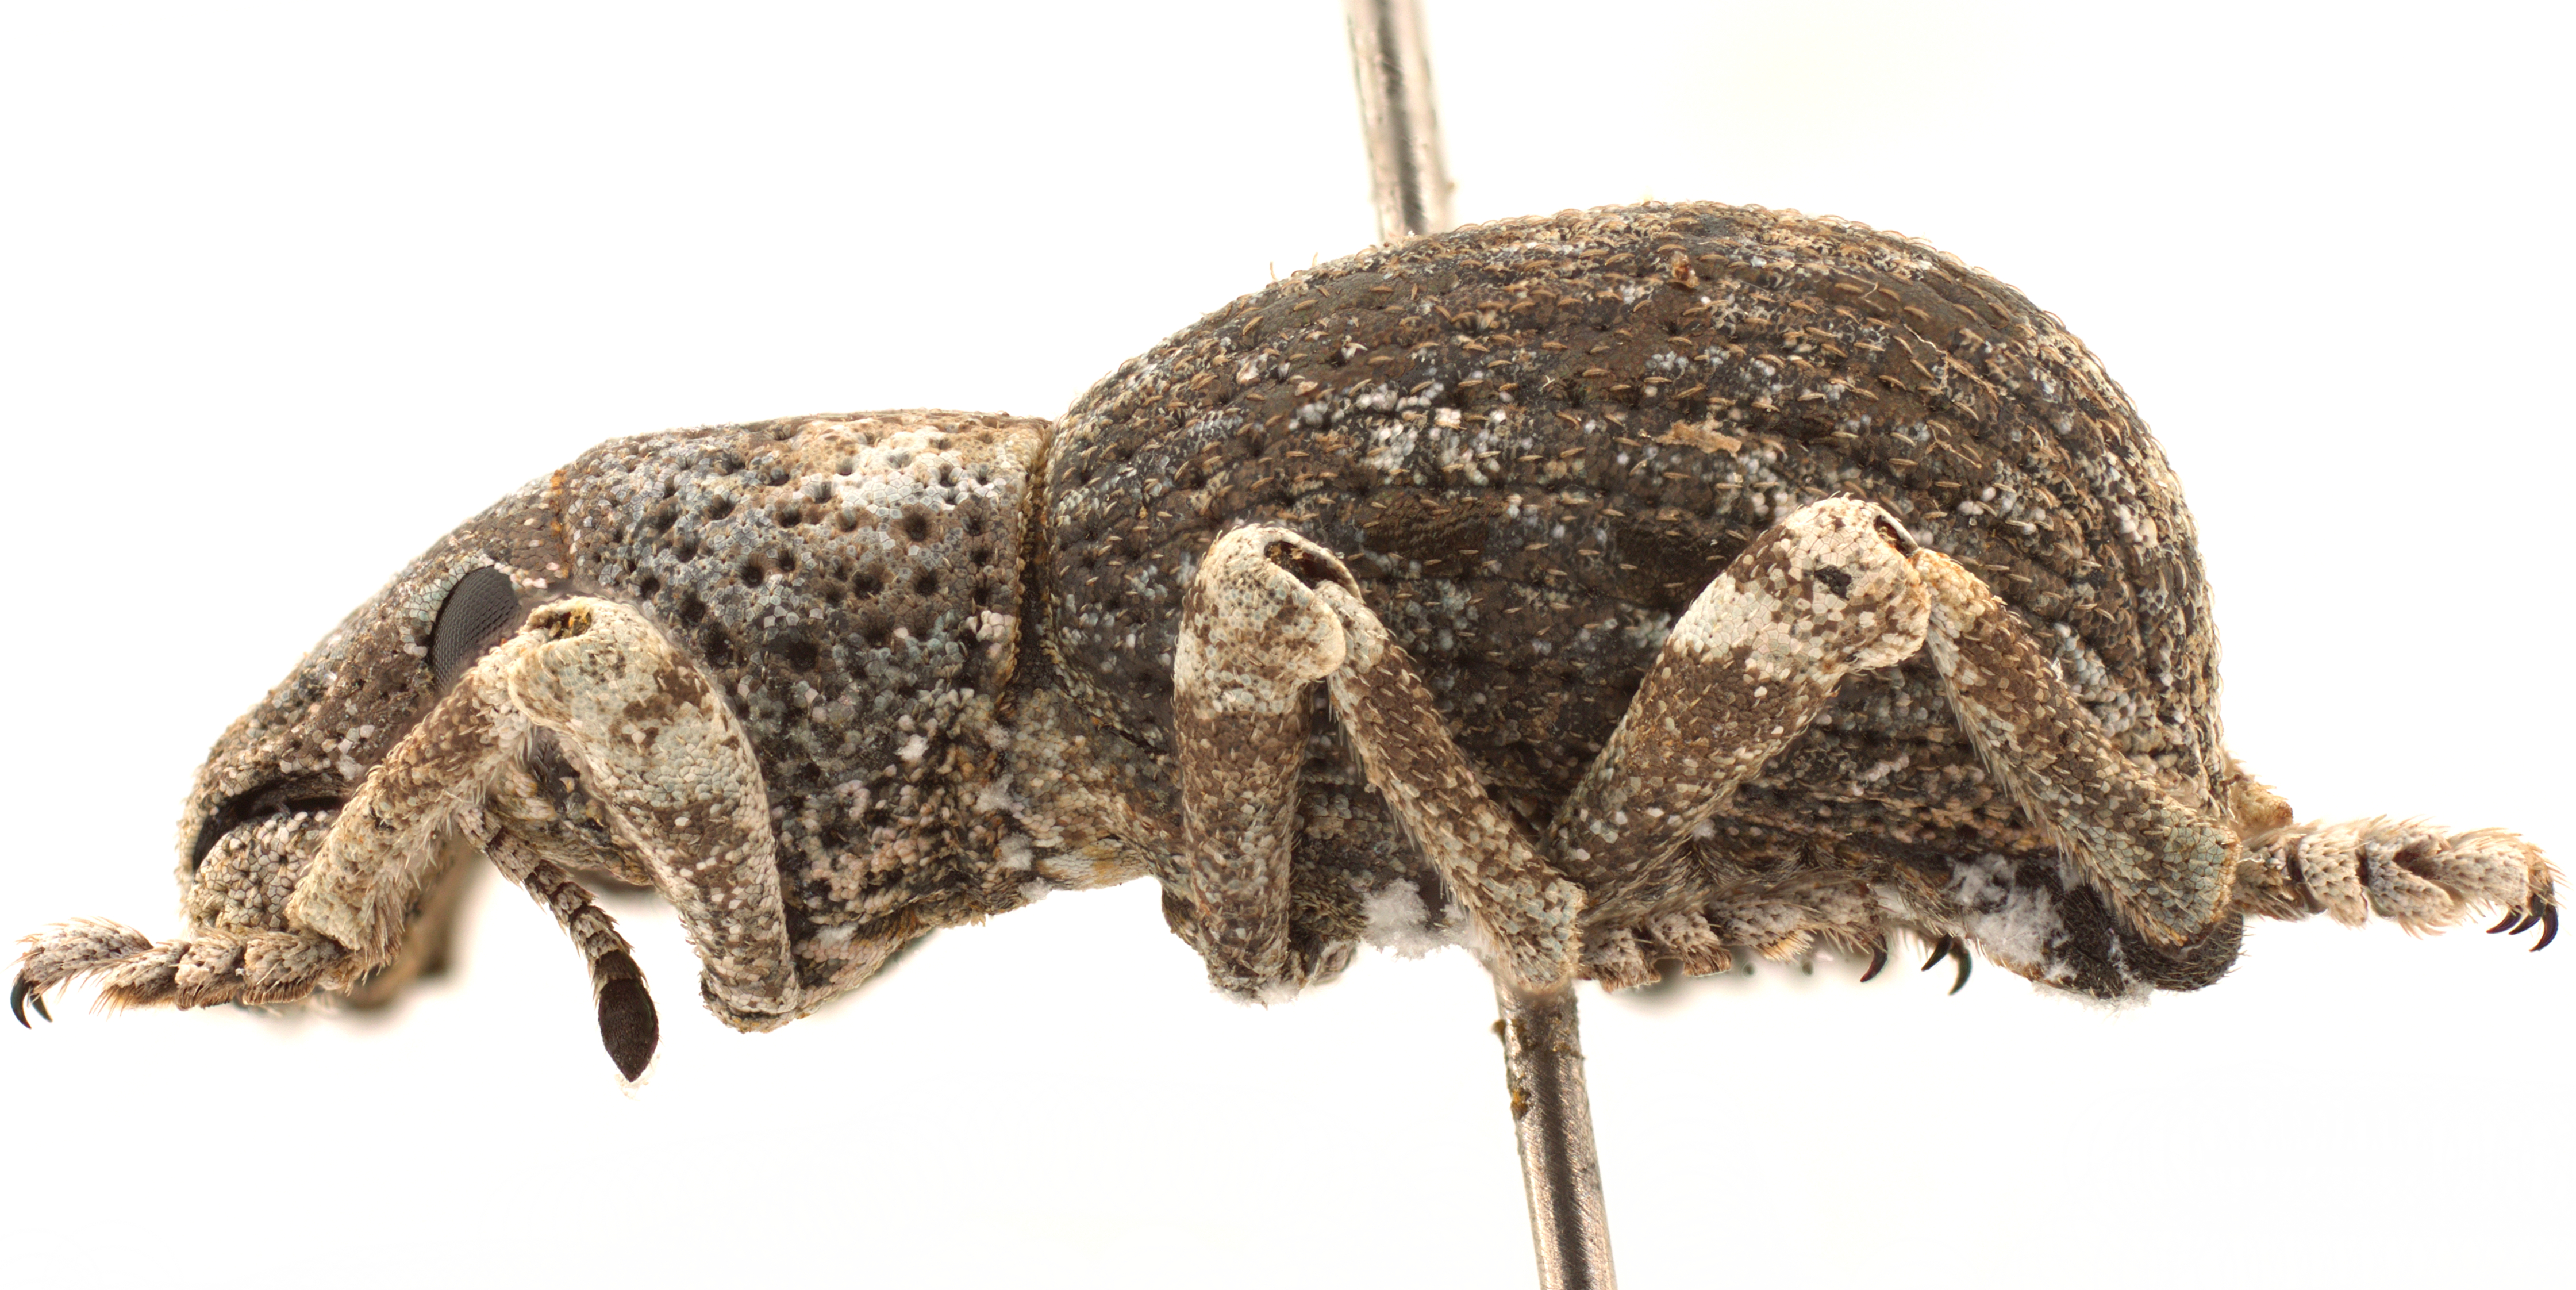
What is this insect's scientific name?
Ophryastes turbinatus
